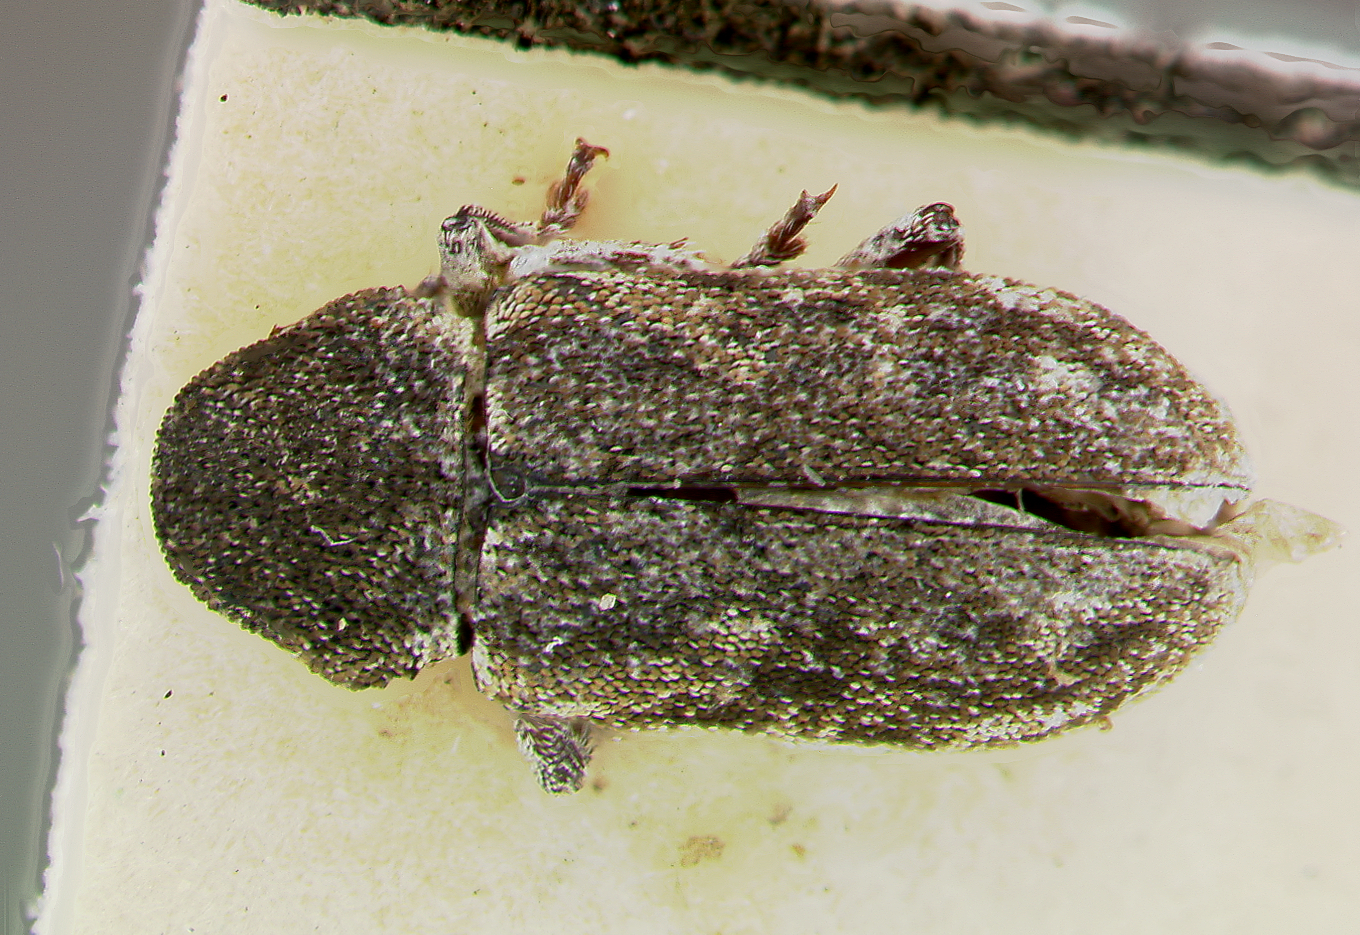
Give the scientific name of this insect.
Myochrous calcariferus
